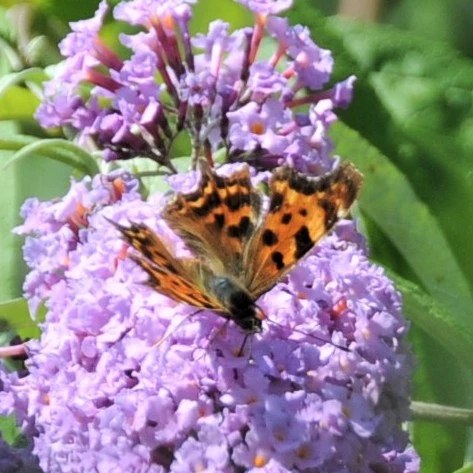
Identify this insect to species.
Polygonia c-album
